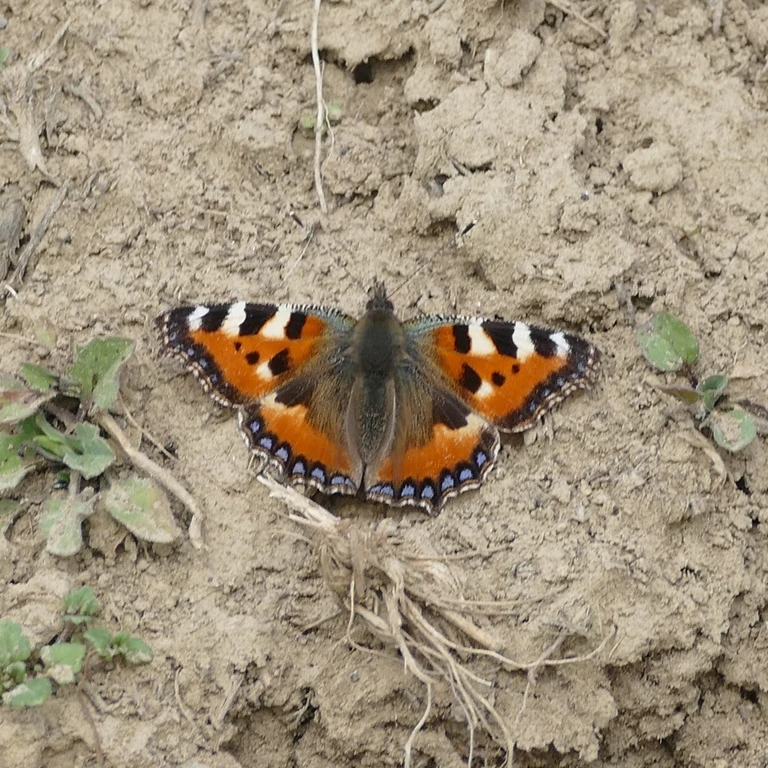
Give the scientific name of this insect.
Aglais urticae
